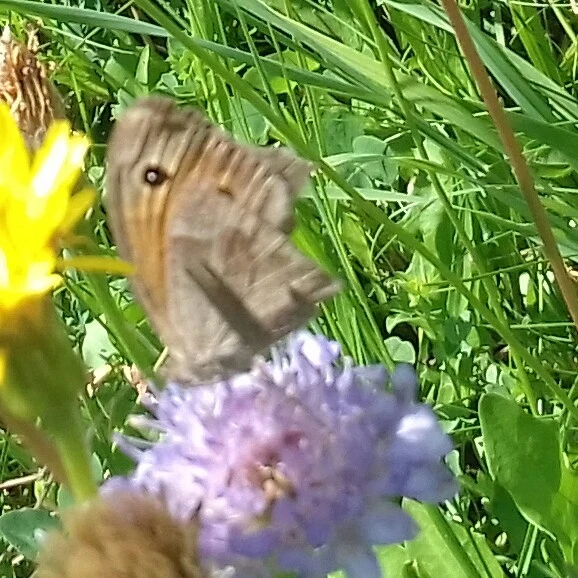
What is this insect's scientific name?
Maniola jurtina
